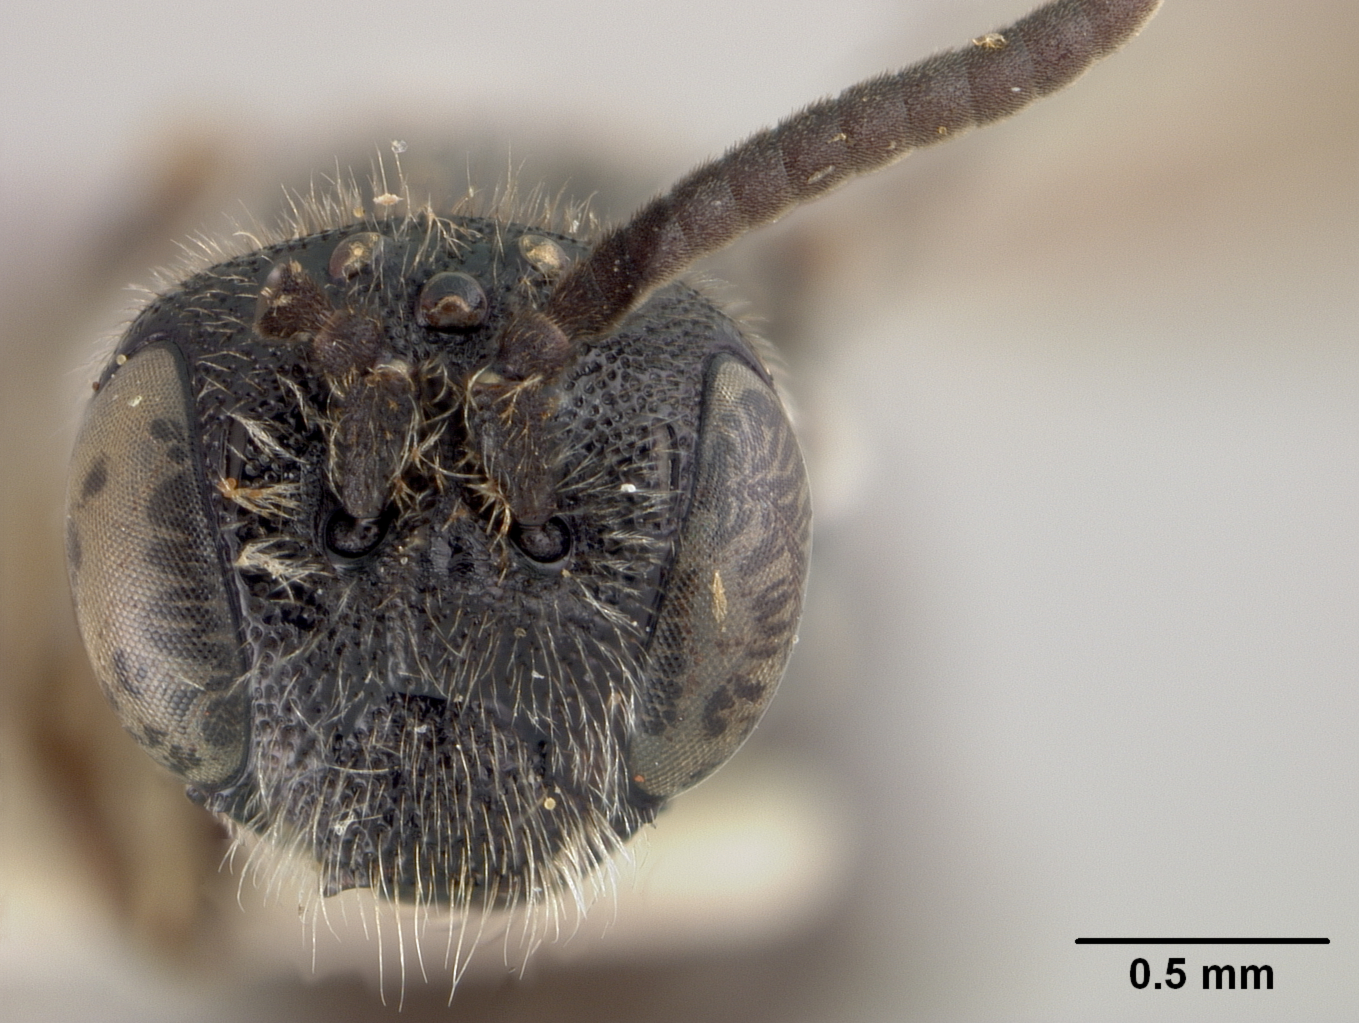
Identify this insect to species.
Heterosarus inornatus
